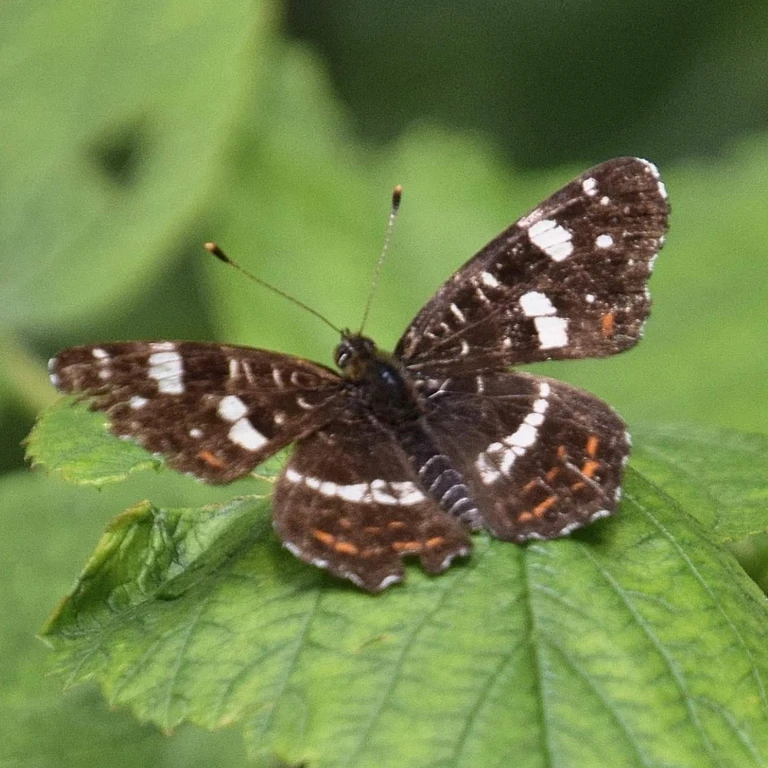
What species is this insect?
Araschnia levana
